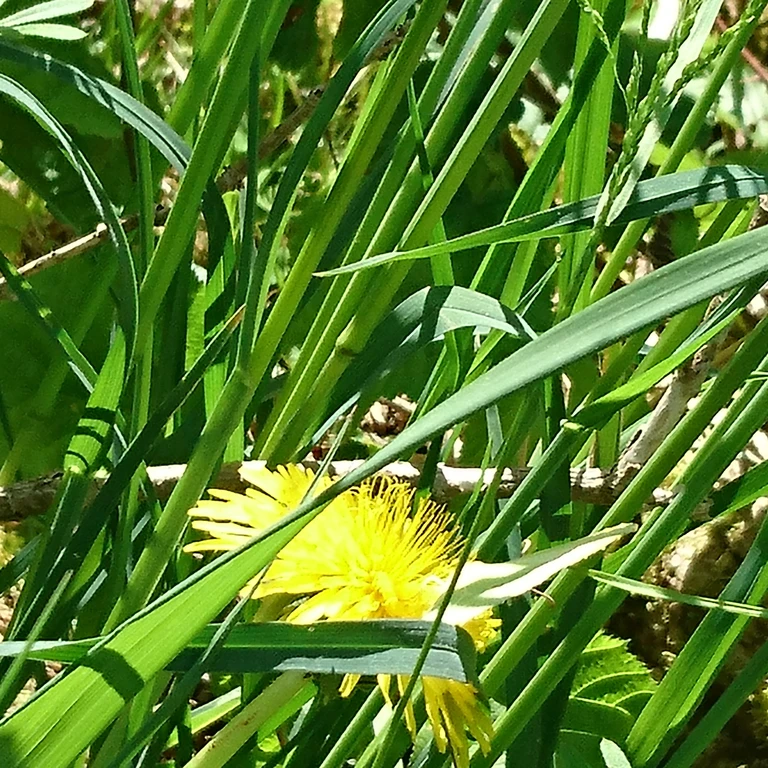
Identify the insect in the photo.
Gonepteryx rhamni
